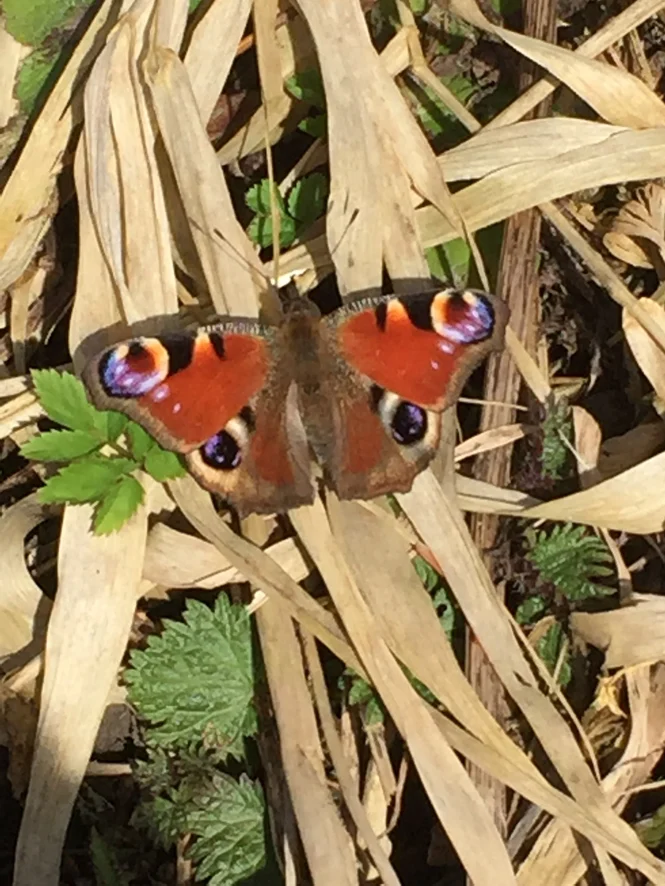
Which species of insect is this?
Aglais io
